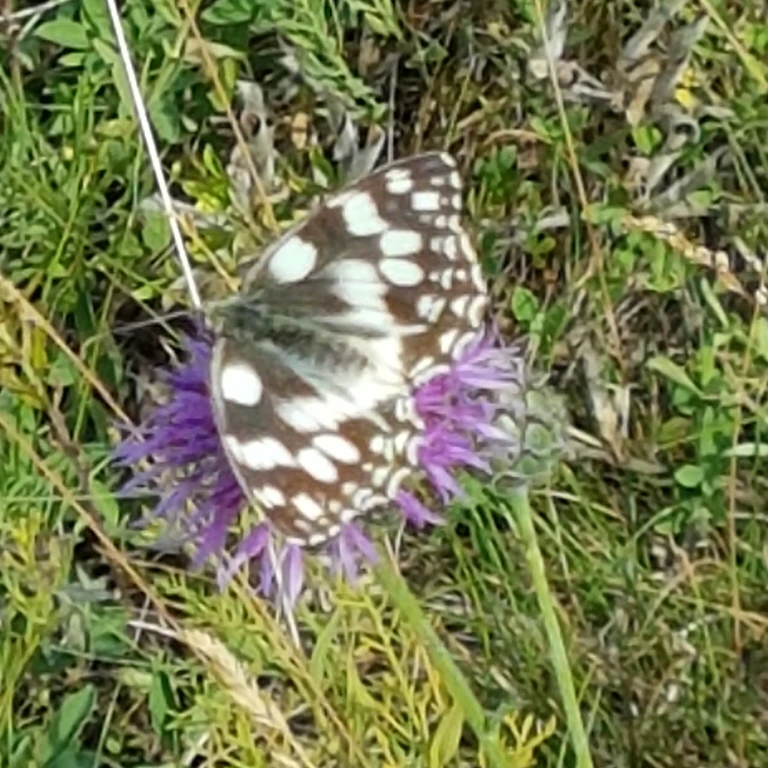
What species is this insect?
Melanargia galathea
